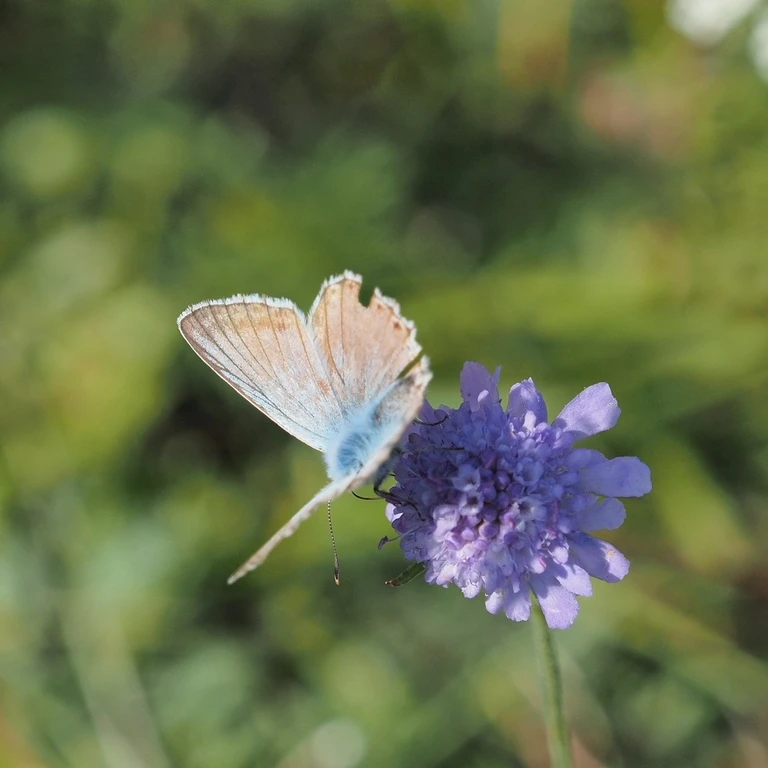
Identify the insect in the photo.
Lysandra coridon
